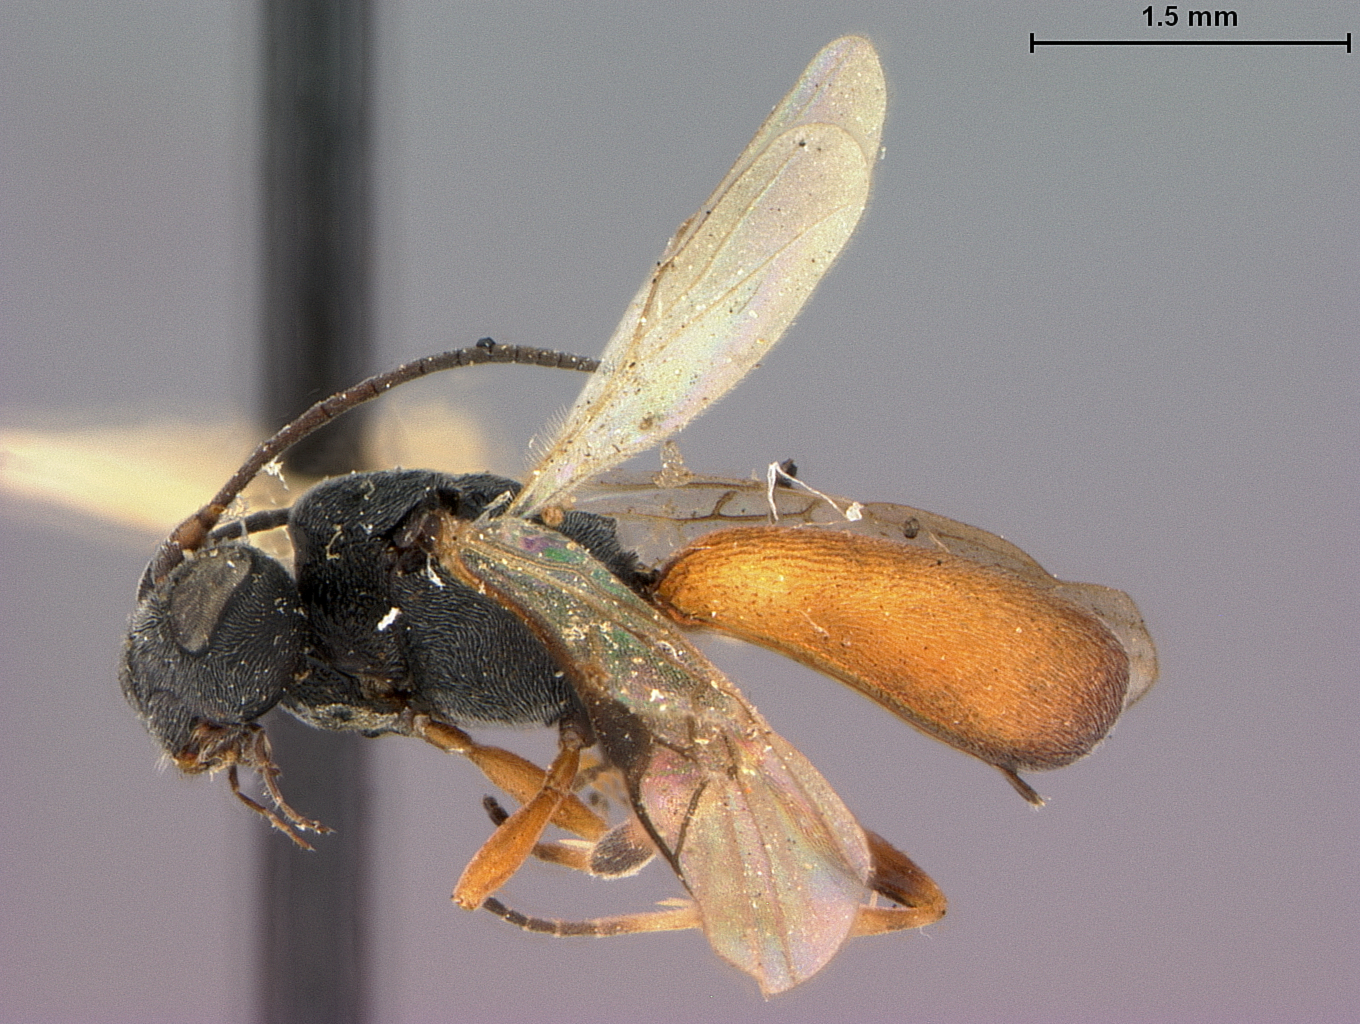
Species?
Chelonus severini
